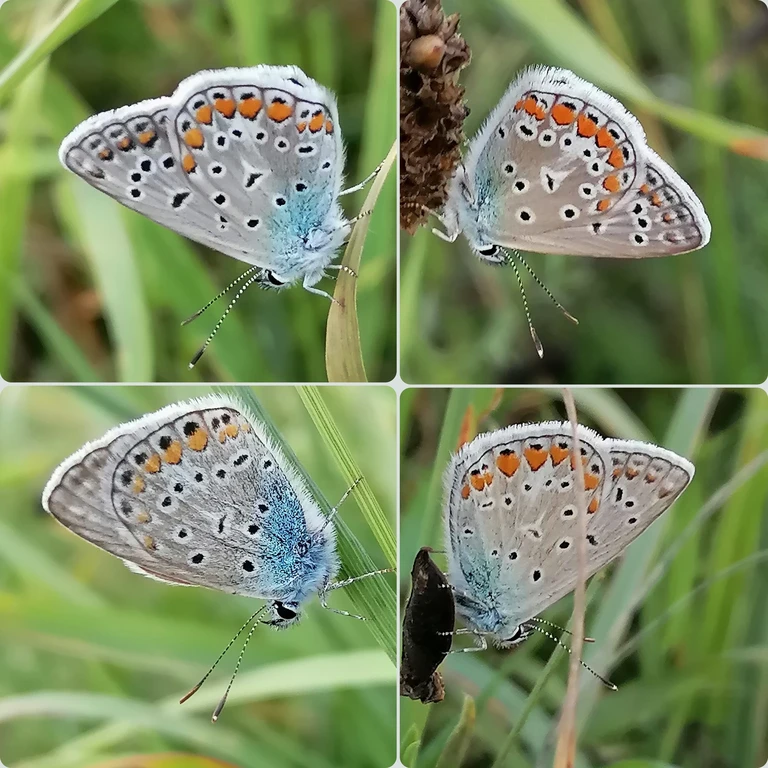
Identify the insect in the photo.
Polyommatus icarus
